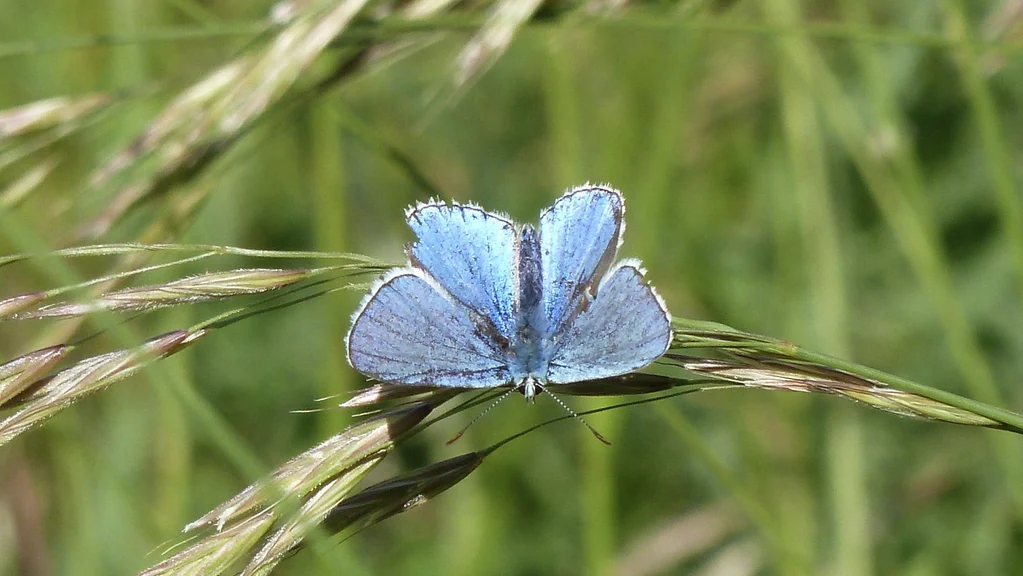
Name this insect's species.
Lysandra bellargus
